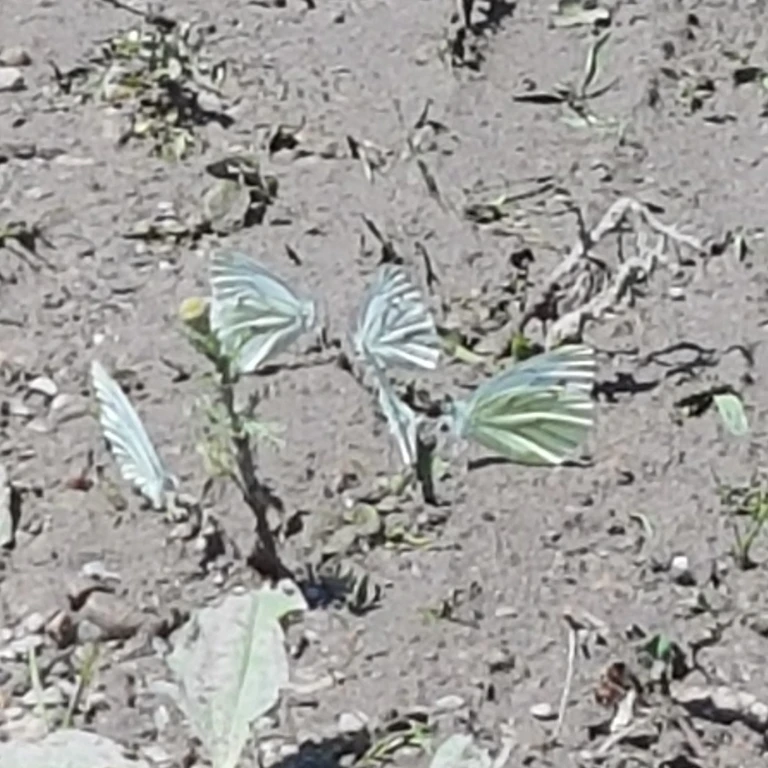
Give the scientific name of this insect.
Pieris napi
